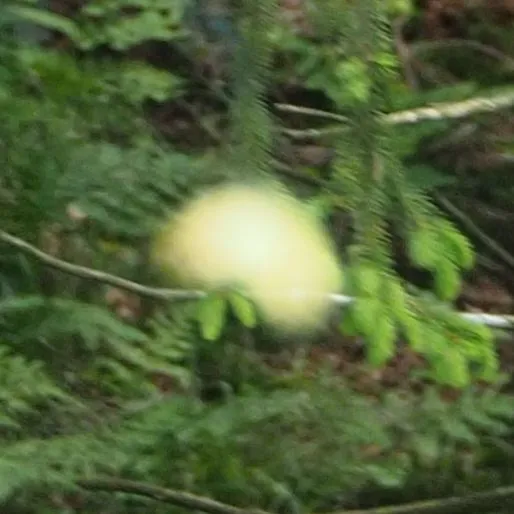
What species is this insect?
Gonepteryx rhamni
